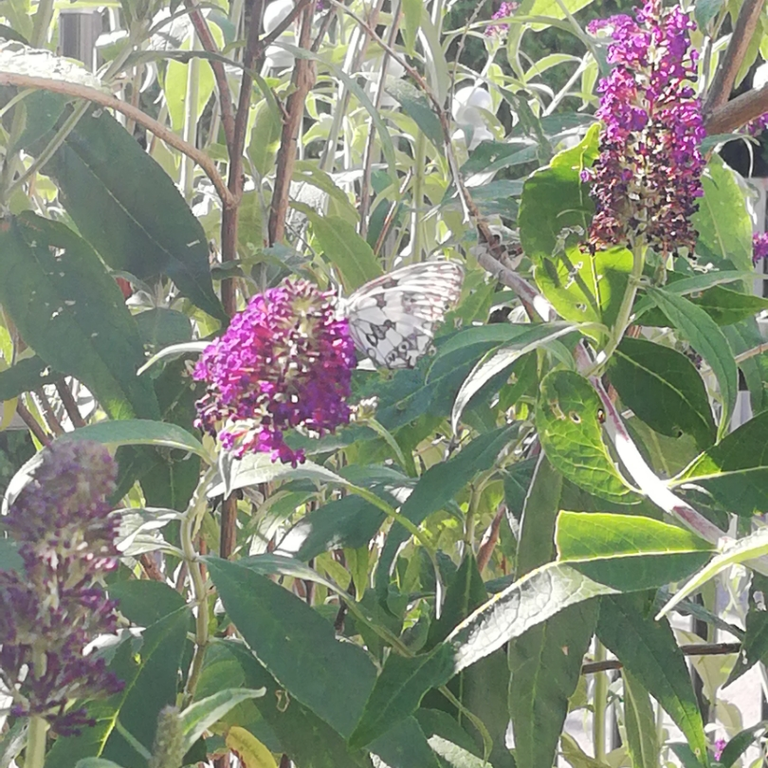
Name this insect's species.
Melanargia galathea
